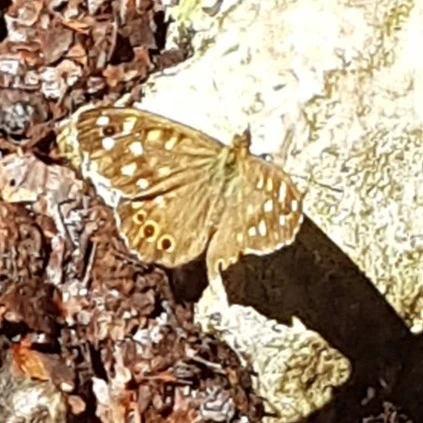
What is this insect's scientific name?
Pararge aegeria
